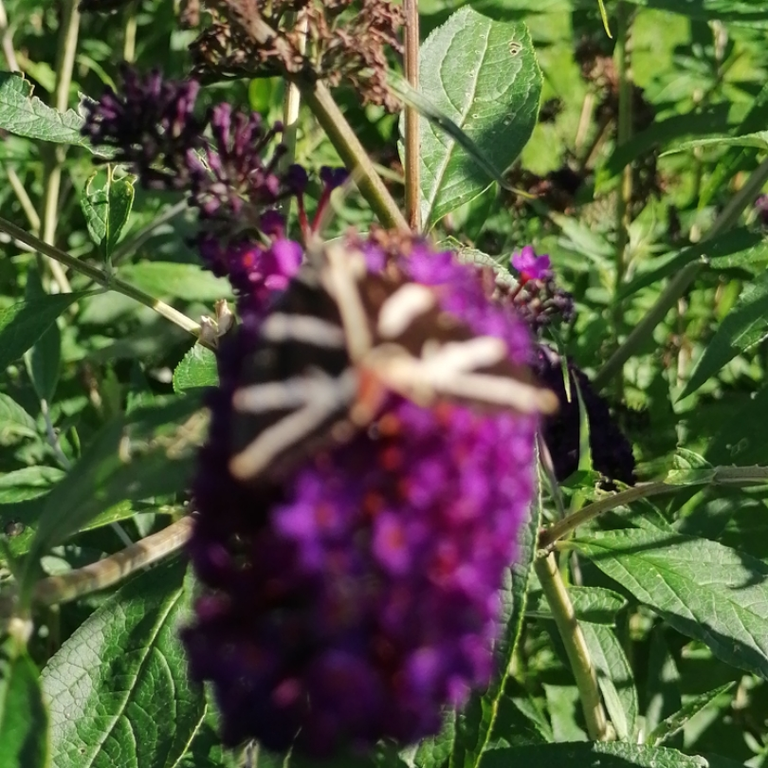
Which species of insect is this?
Euplagia quadripunctaria
